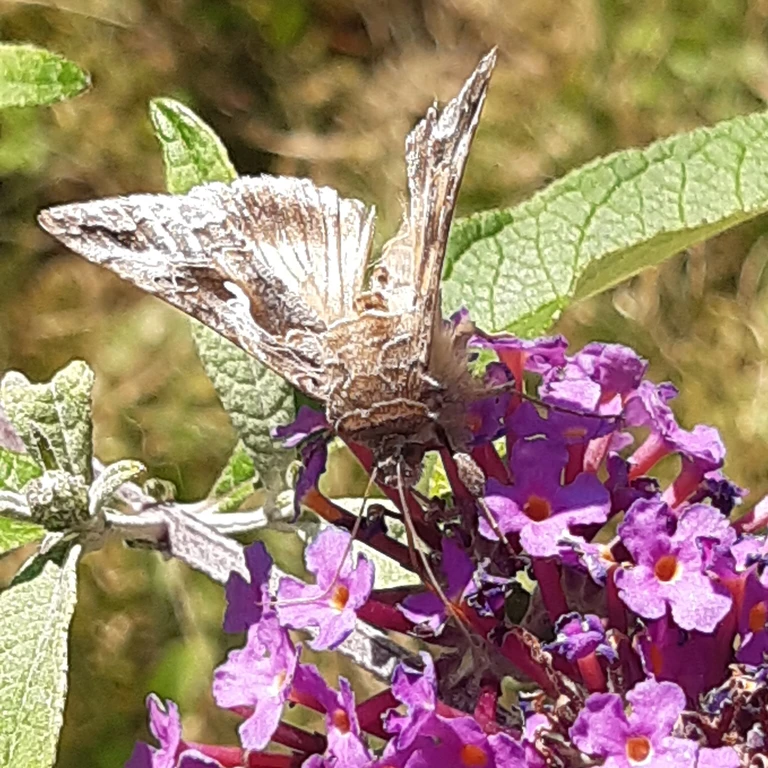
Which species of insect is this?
Autographa gamma
